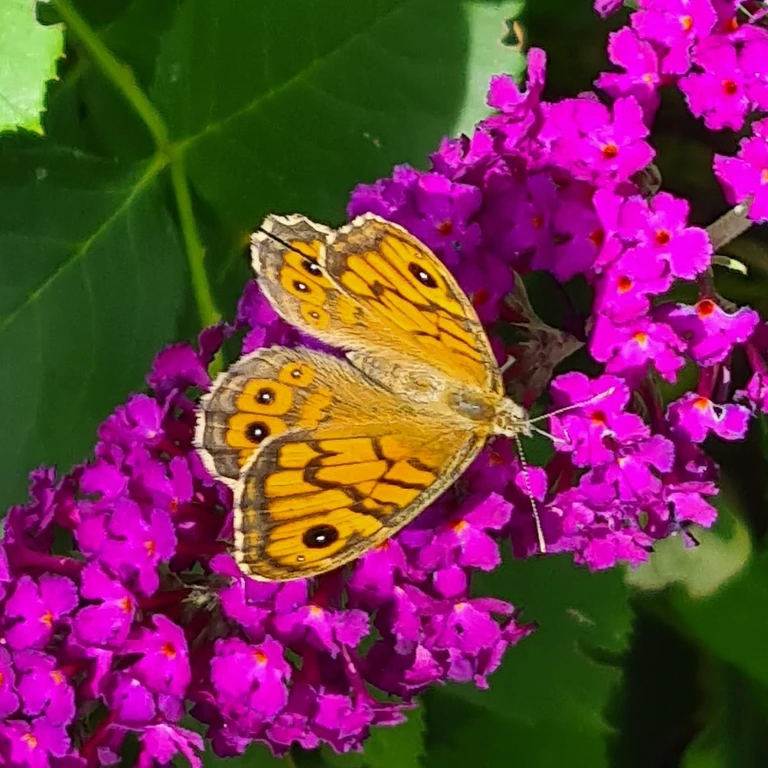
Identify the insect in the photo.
Lasiommata megera (also Pararge megera)
